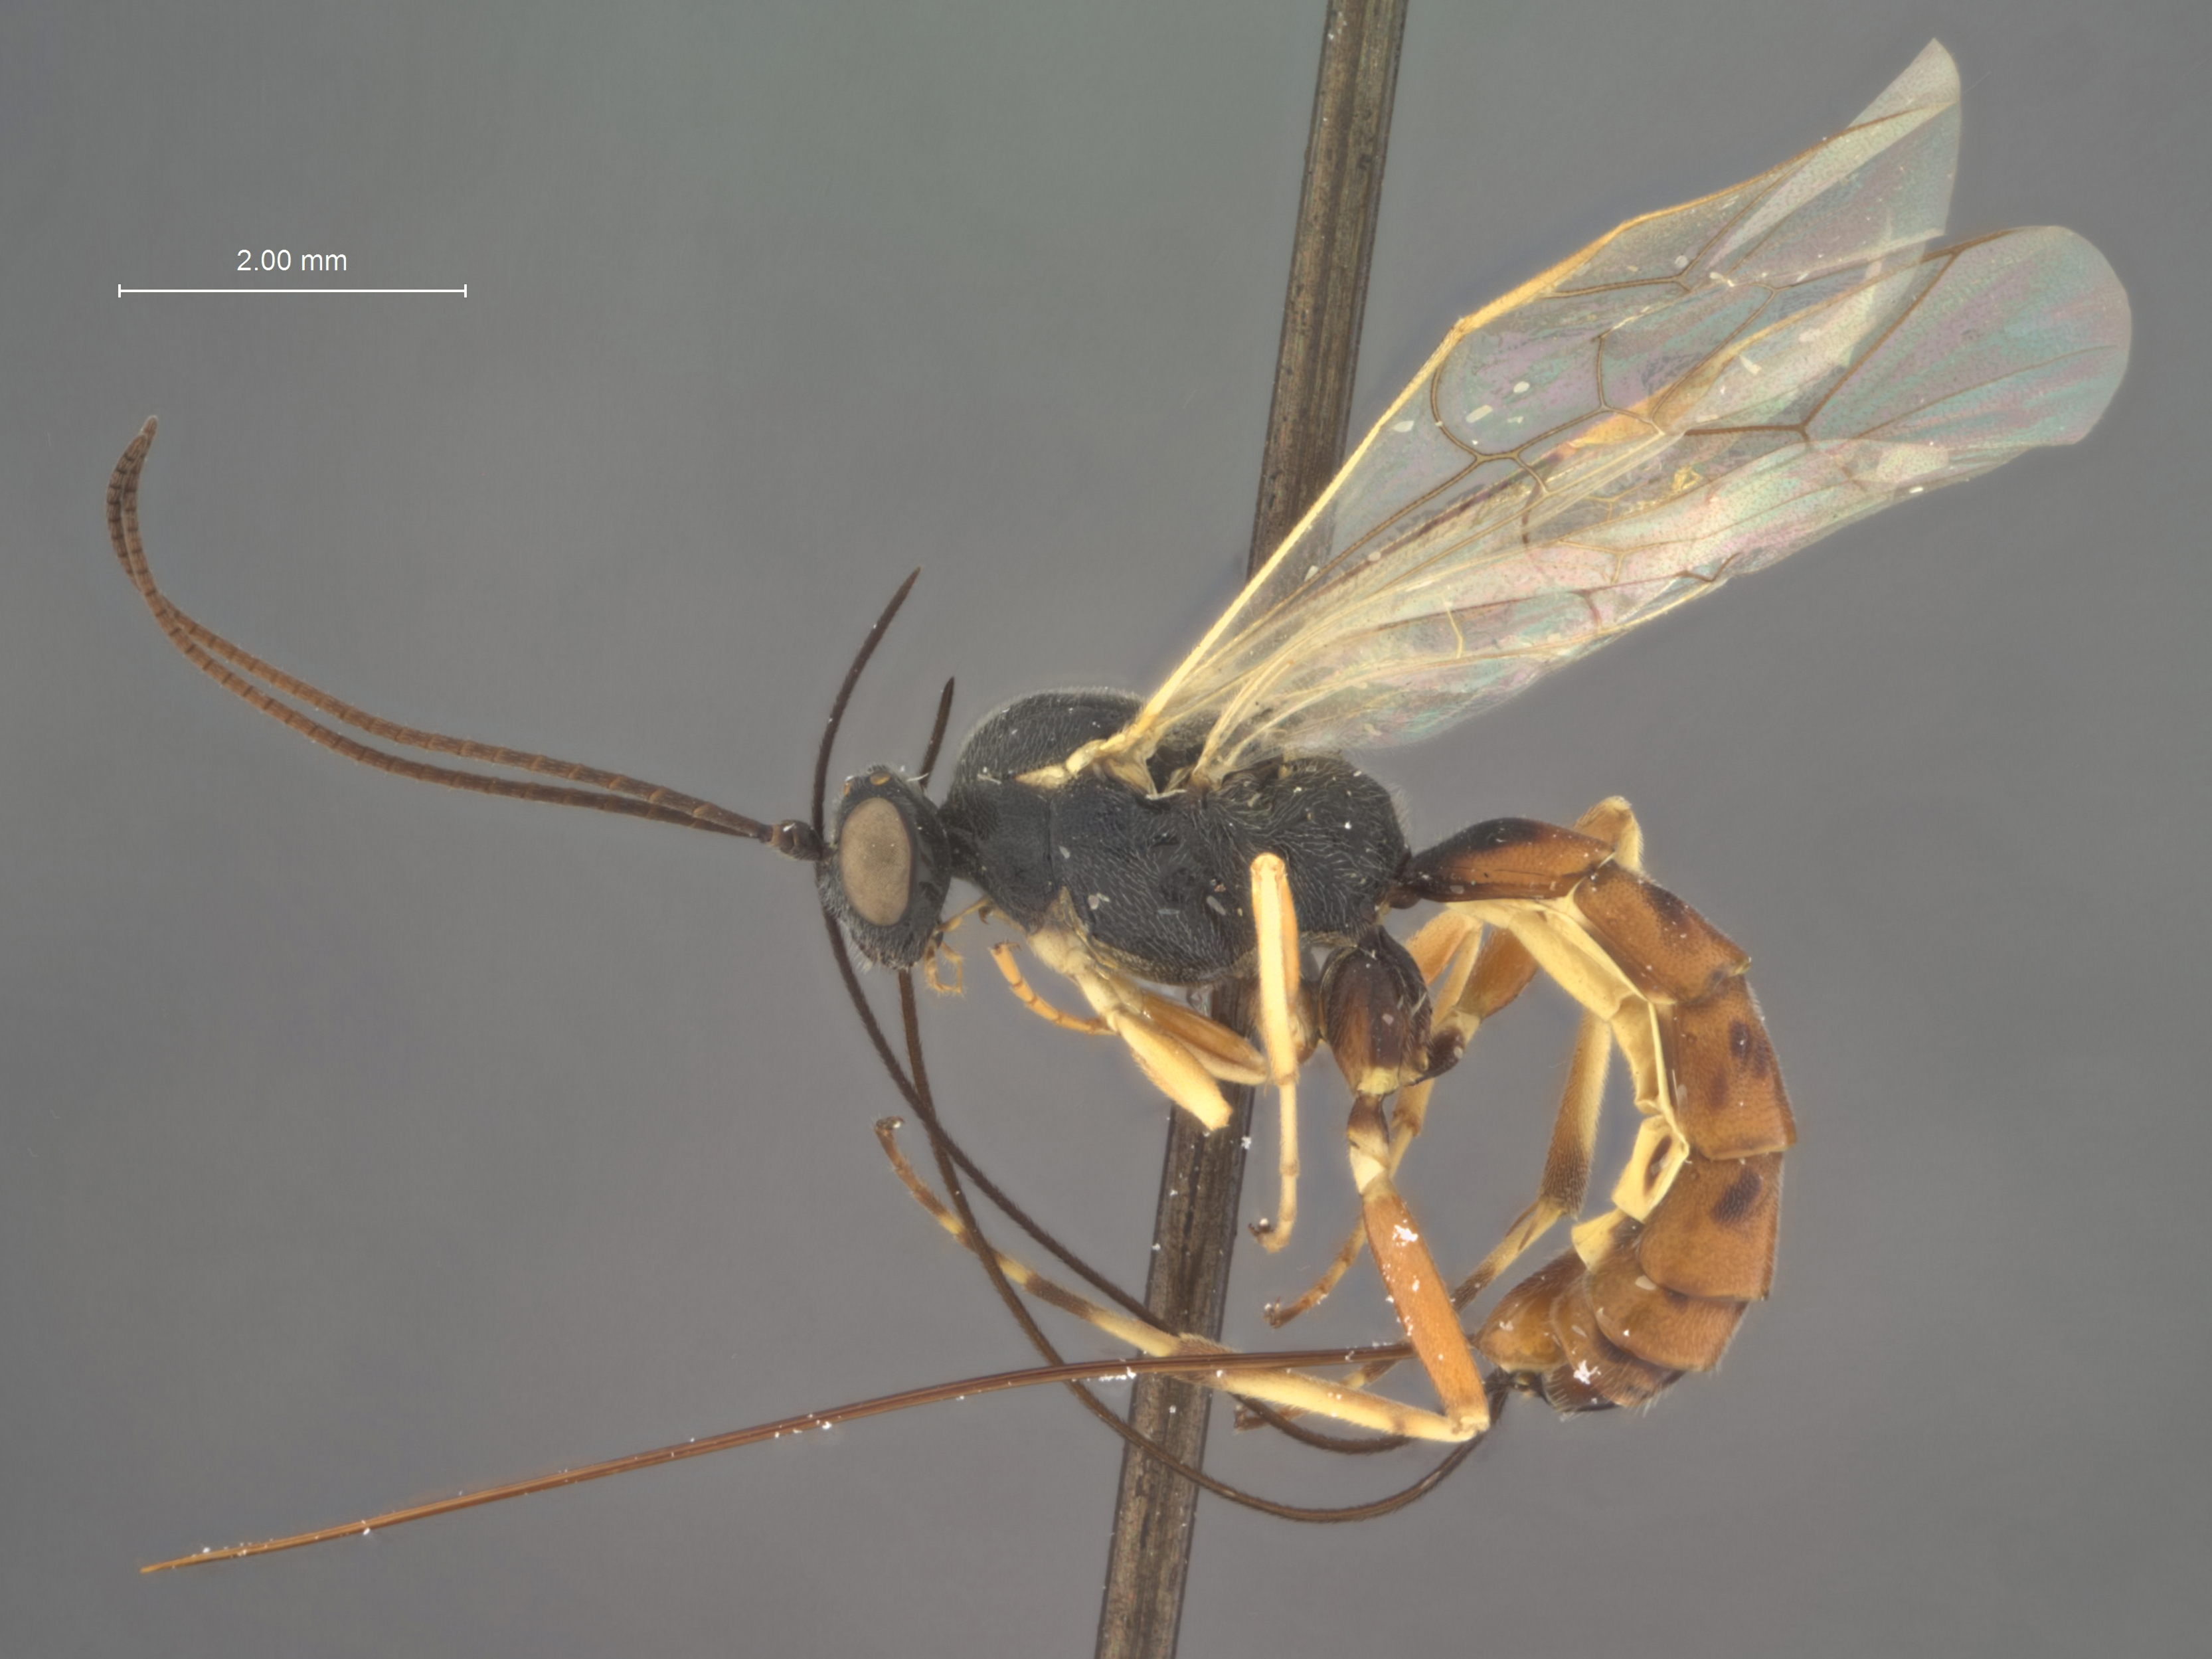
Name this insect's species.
Glypta utahensis
